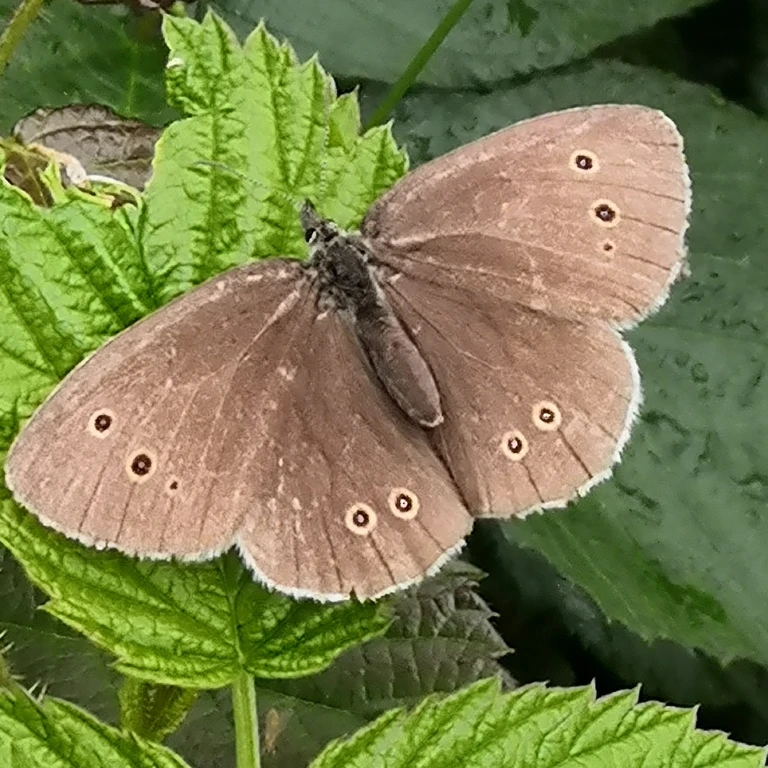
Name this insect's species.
Aphantopus hyperantus
